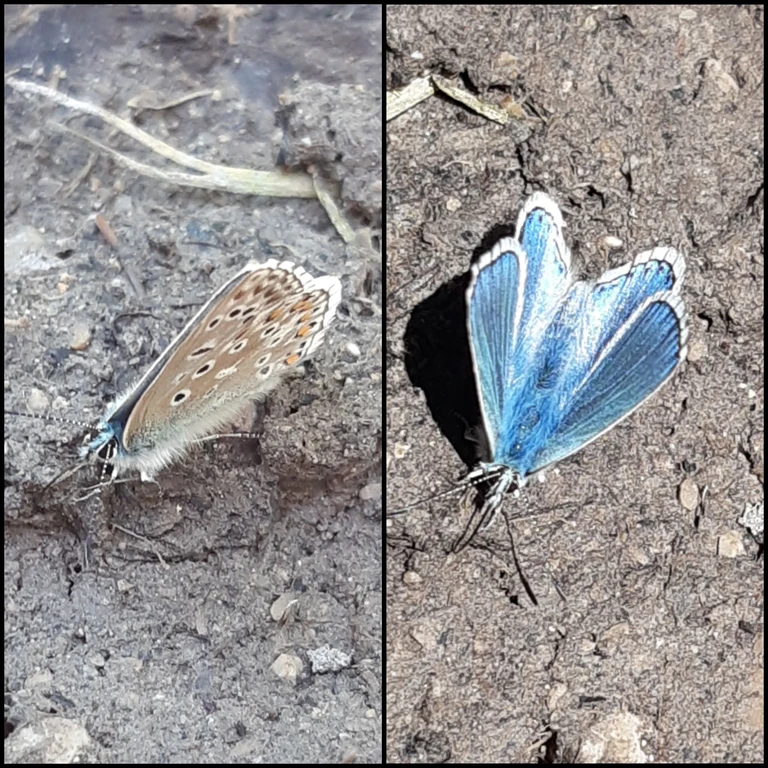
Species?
Lysandra bellargus
